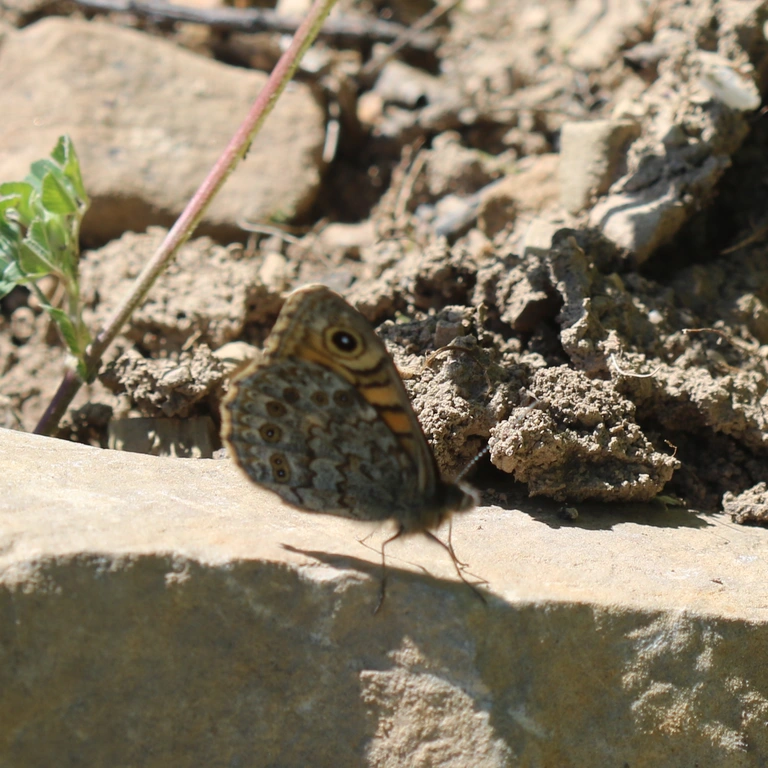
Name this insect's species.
Lasiommata megera (also Pararge megera)
